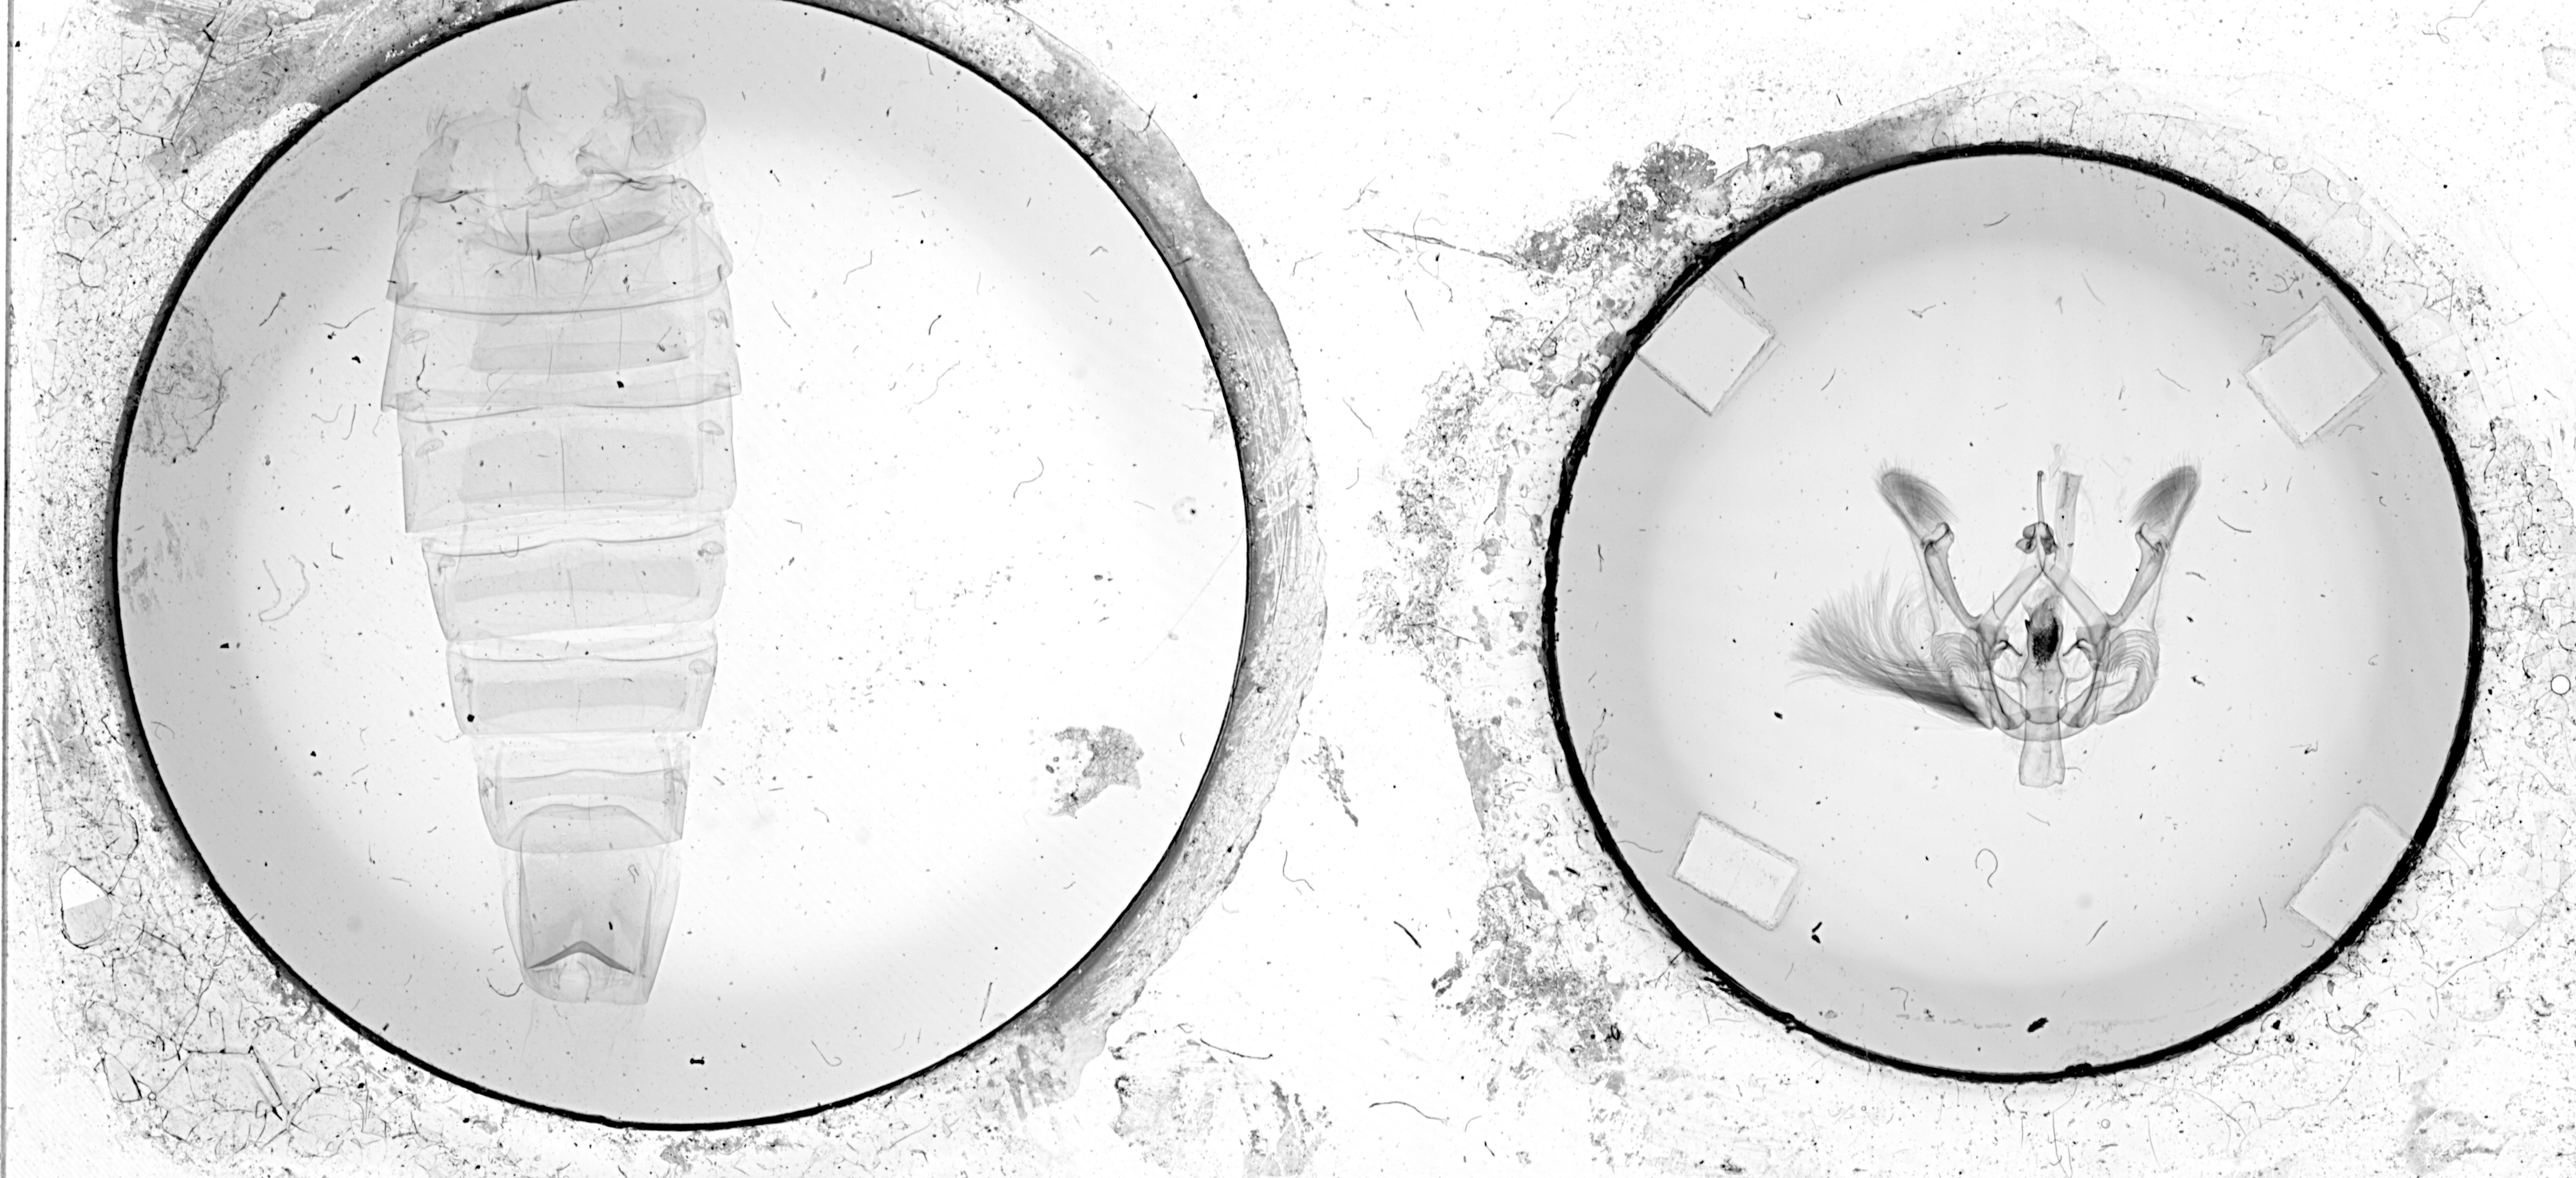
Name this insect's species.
Nystalea collaris
